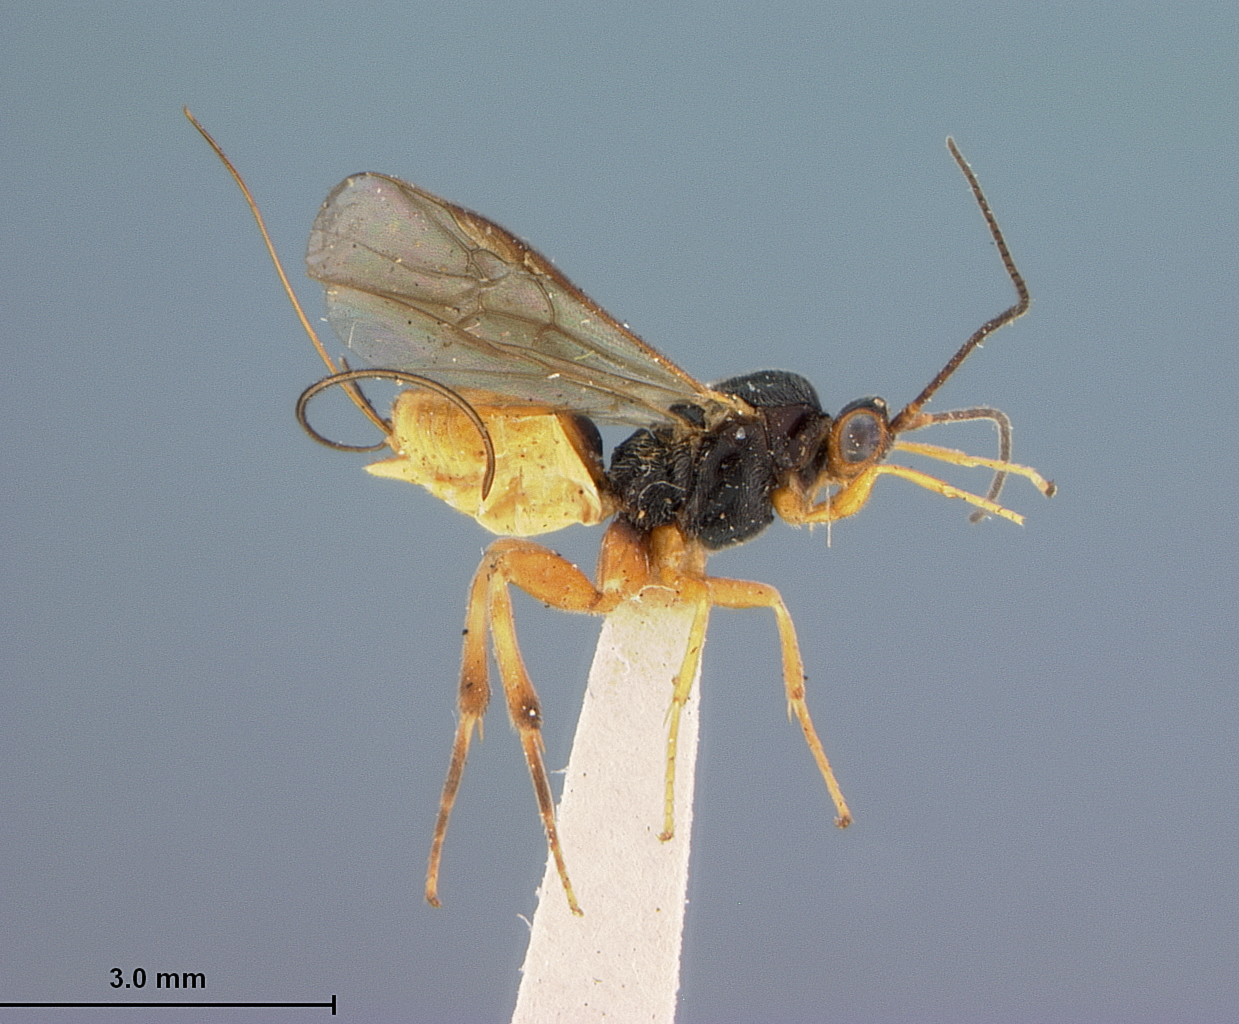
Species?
Bassus carpocapsa
